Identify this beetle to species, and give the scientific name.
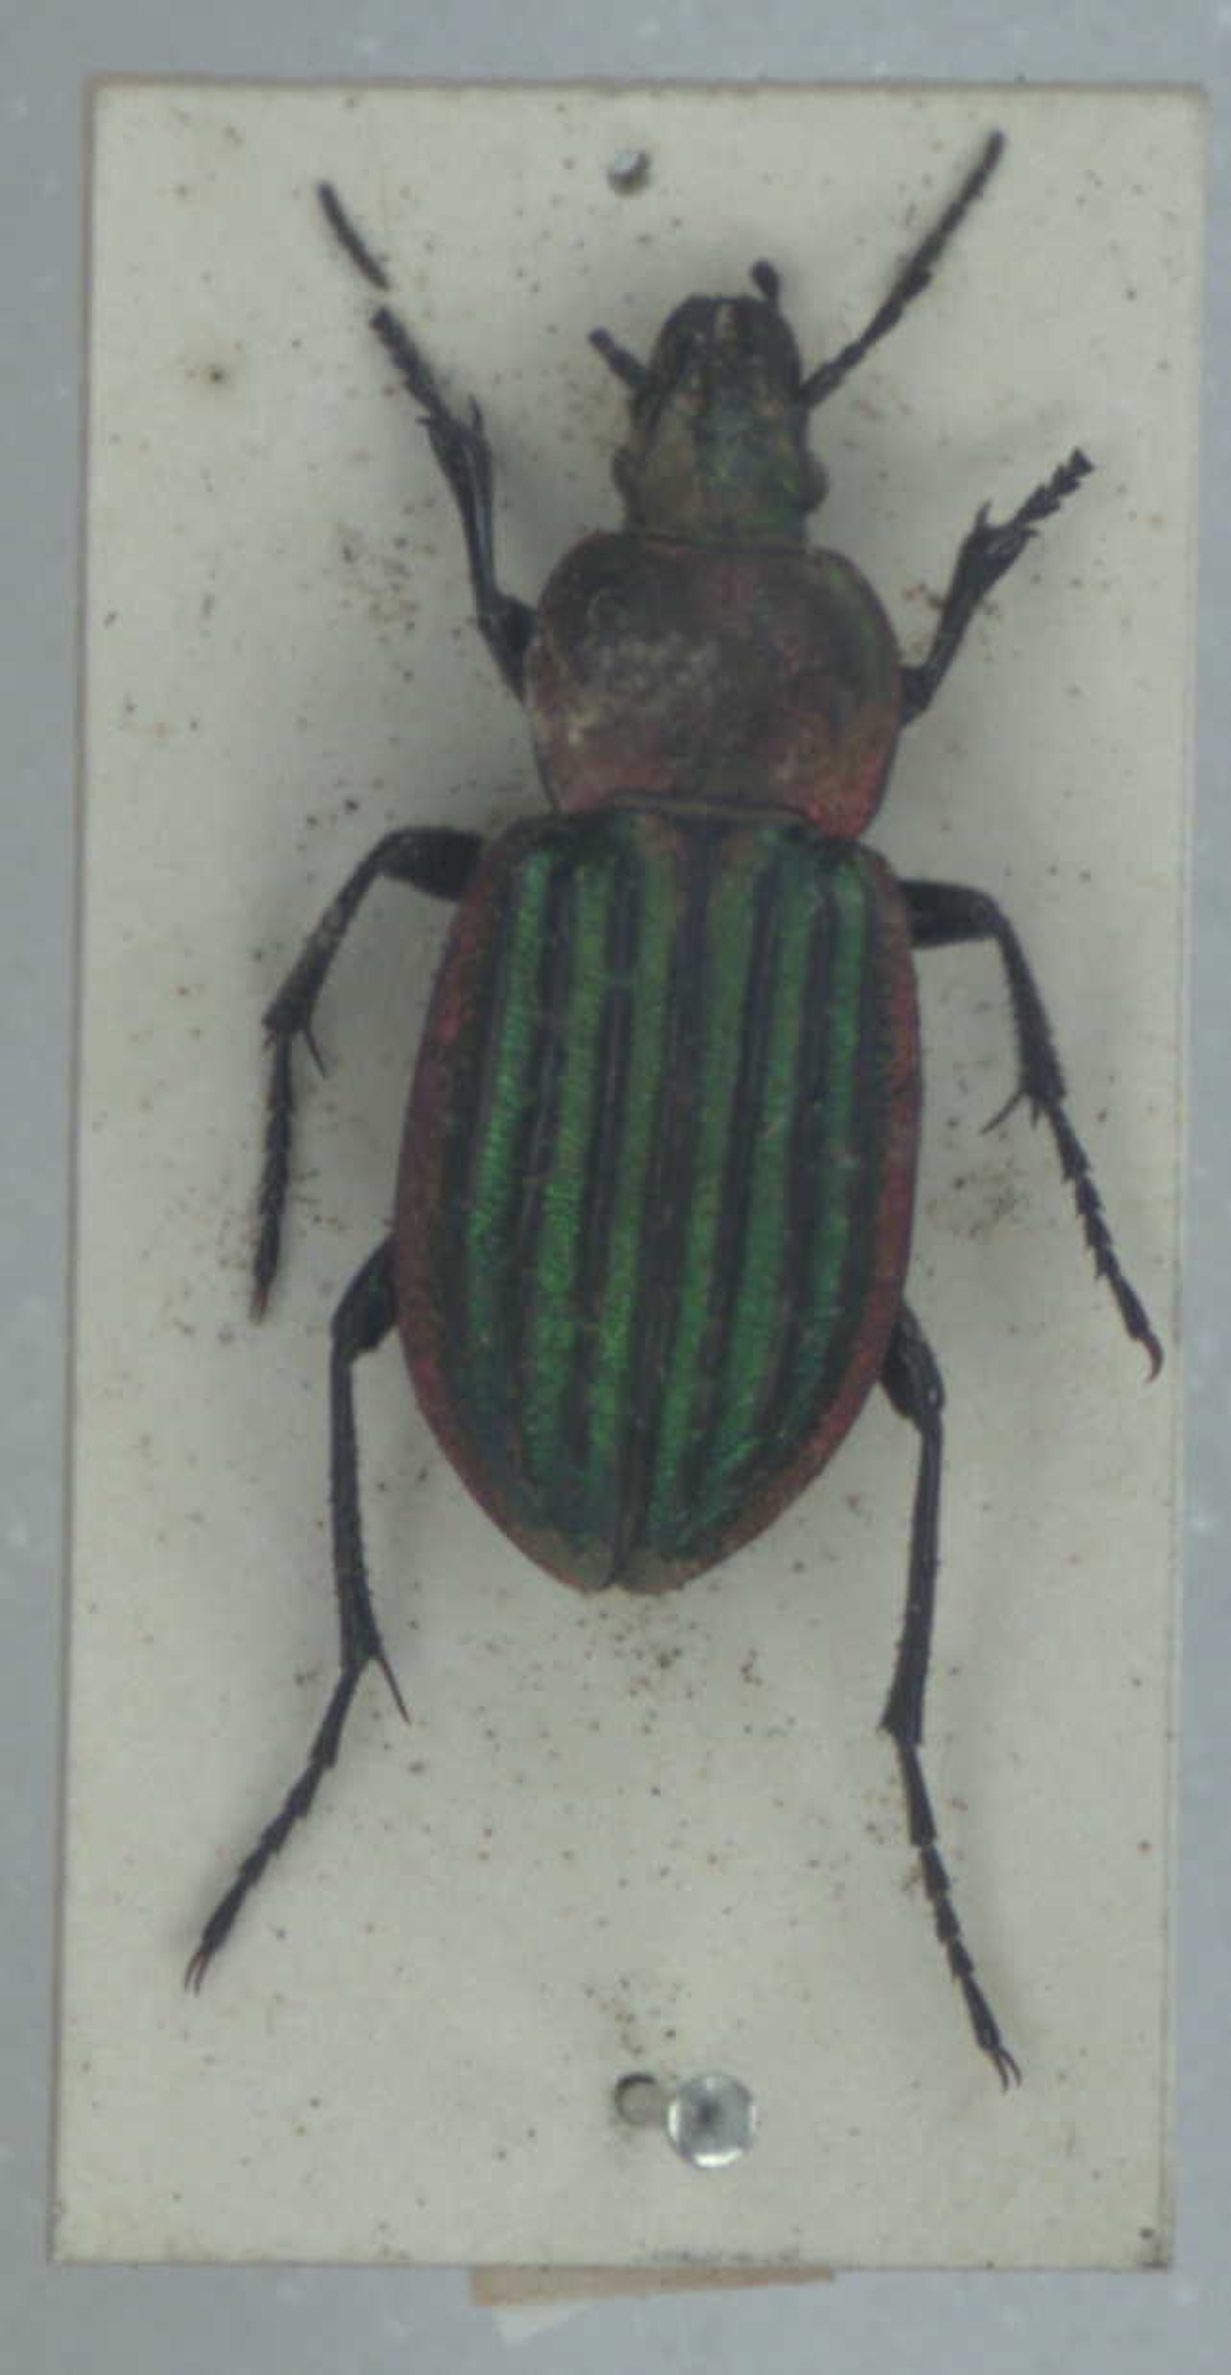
Carabus nitens
